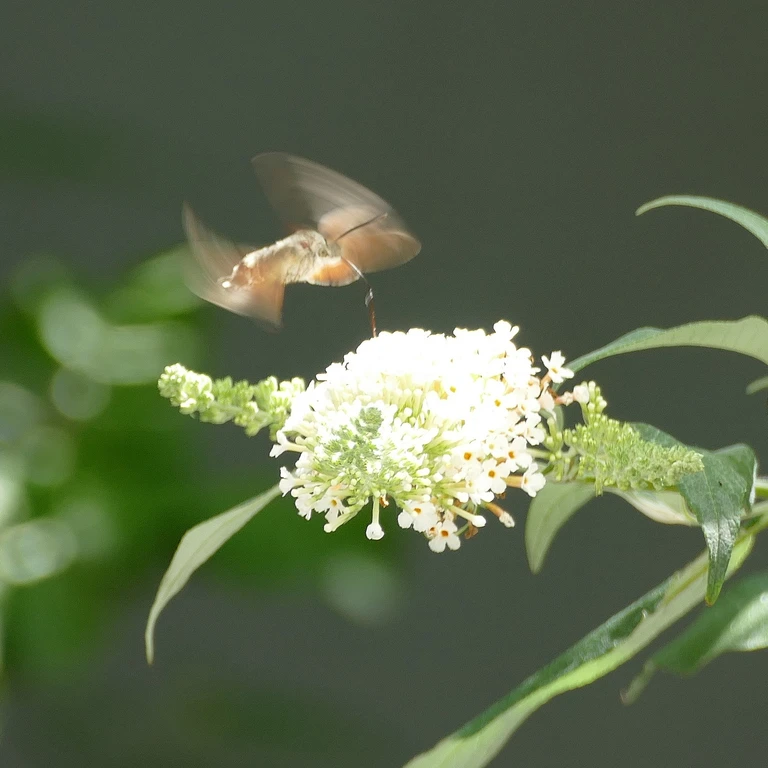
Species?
Macroglossum stellatarum
